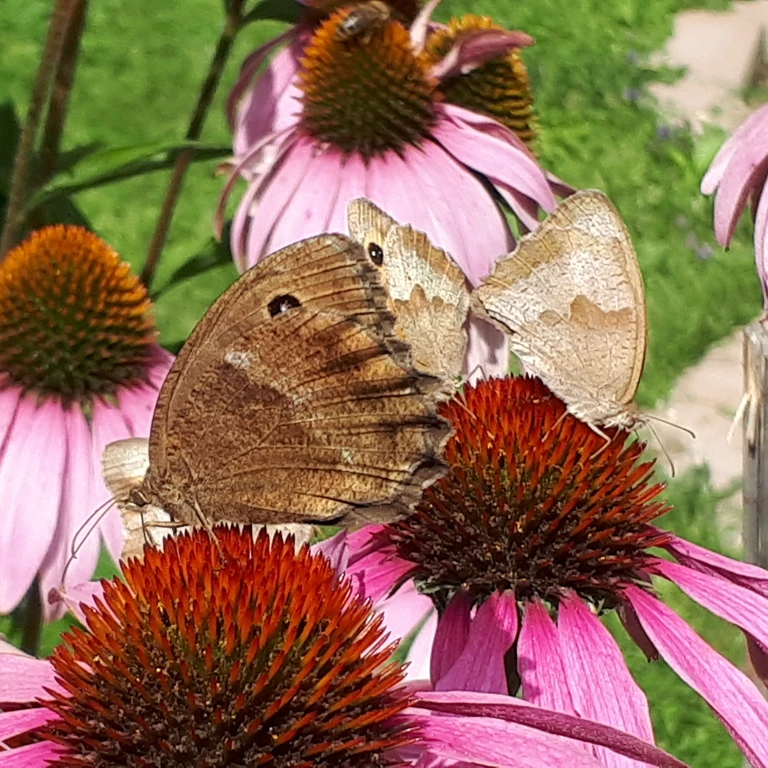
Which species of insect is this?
Maniola jurtina
